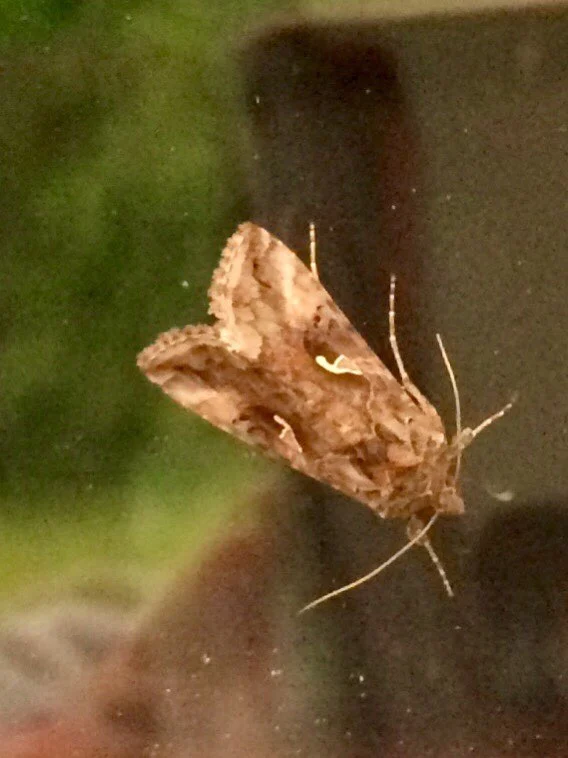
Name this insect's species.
Autographa gamma
